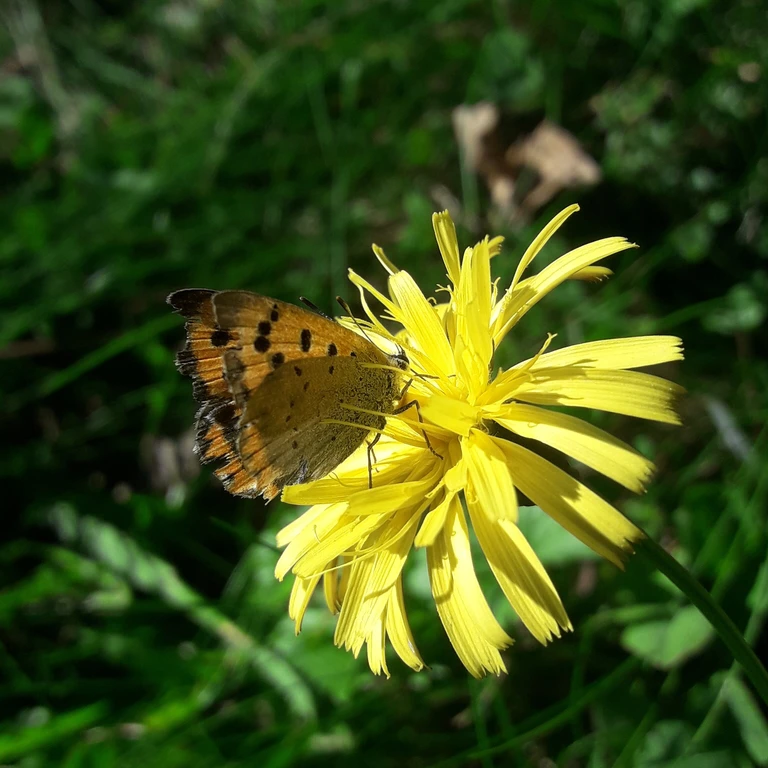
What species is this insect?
Lycaena phlaeas
